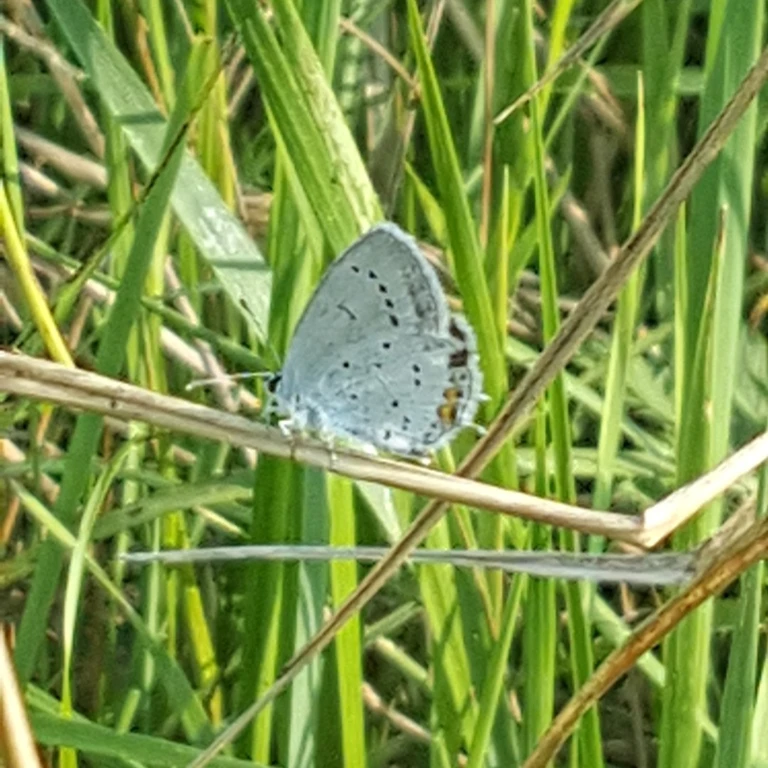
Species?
Cupido argiades (also Elkalyce argiades)
